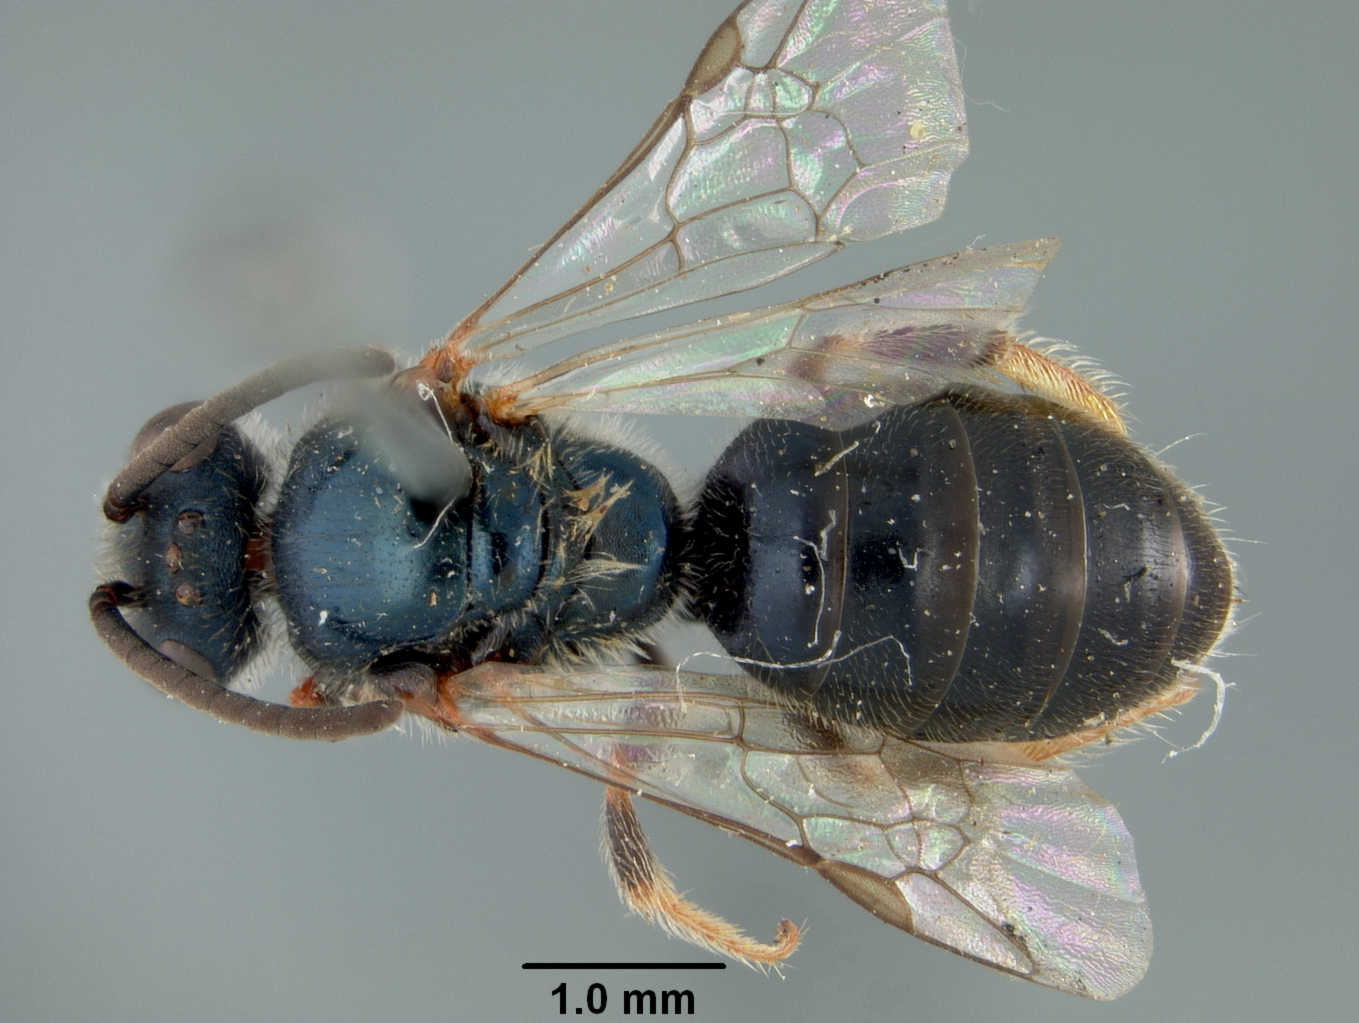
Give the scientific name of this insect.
Nomioides melanogaster
